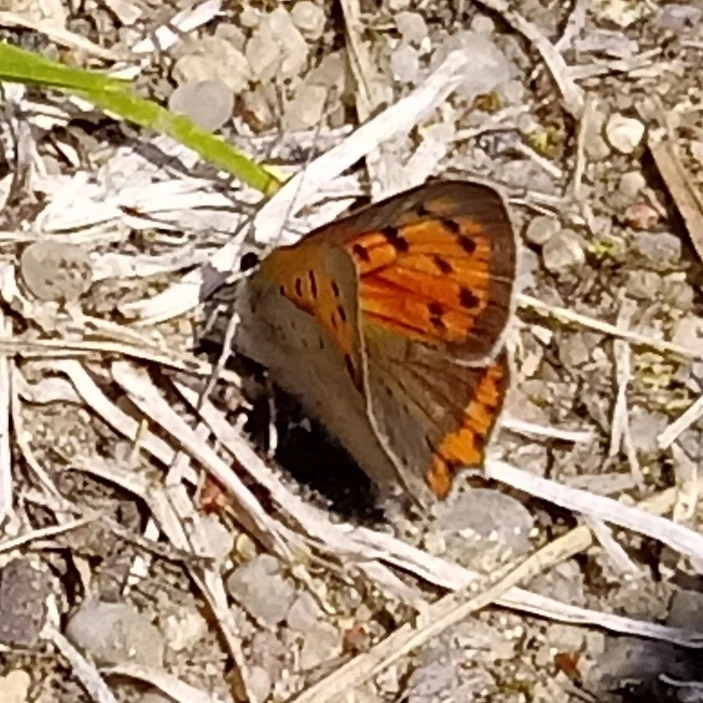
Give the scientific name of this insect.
Lycaena phlaeas
